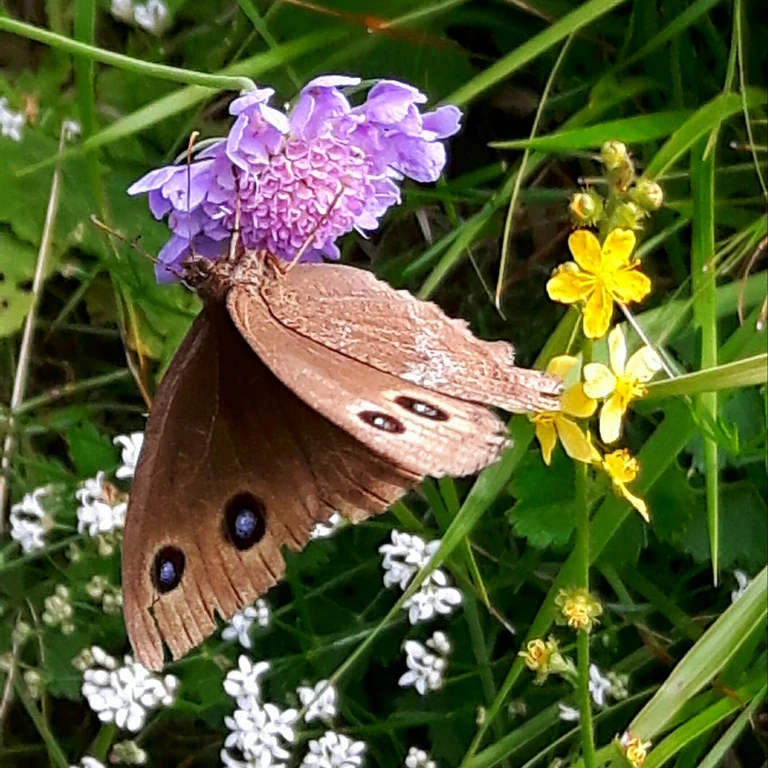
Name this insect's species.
Minois dryas
